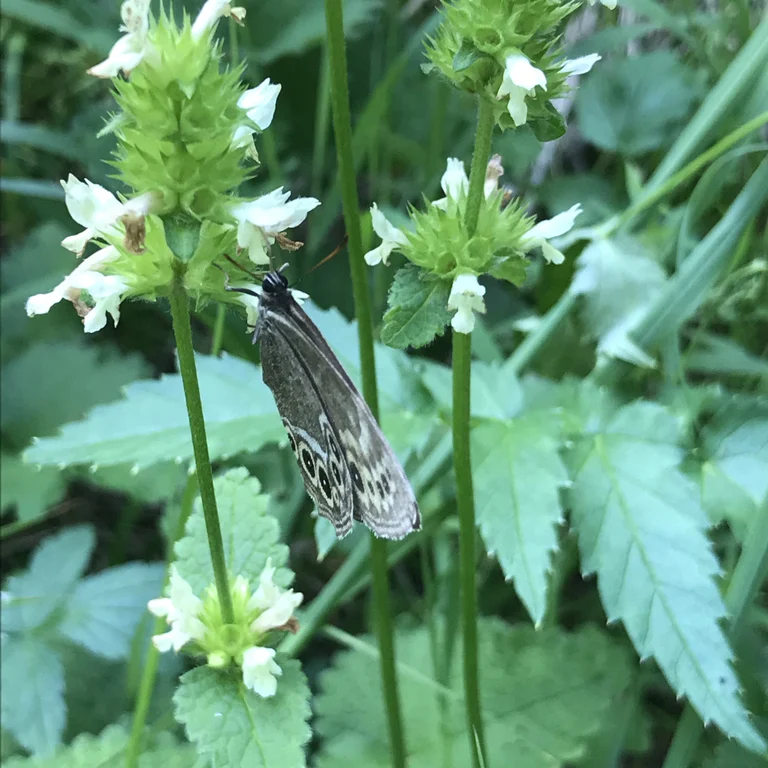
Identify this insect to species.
Lopinga achine (also Pararge achine)
